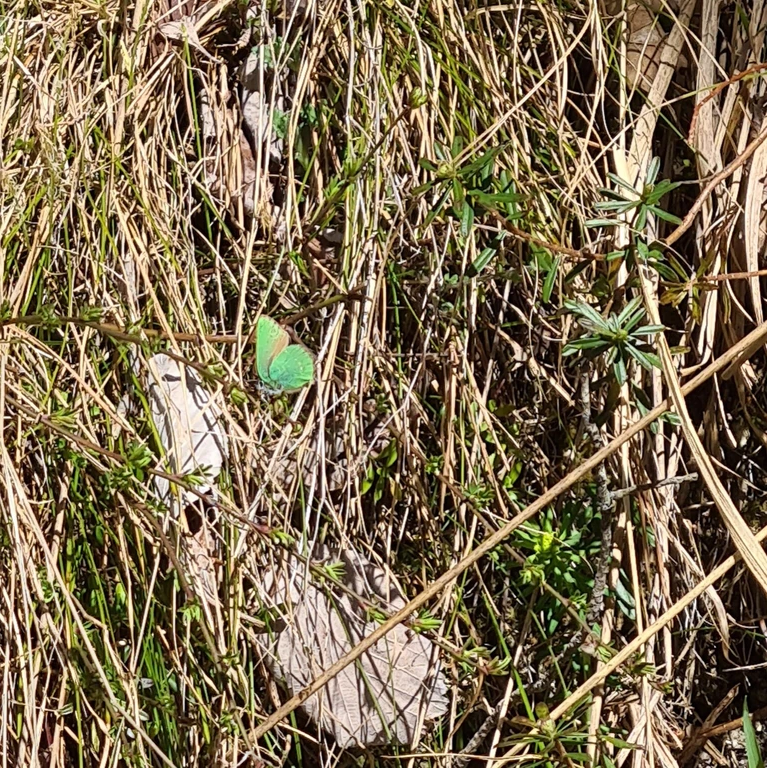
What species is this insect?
Callophrys rubi
